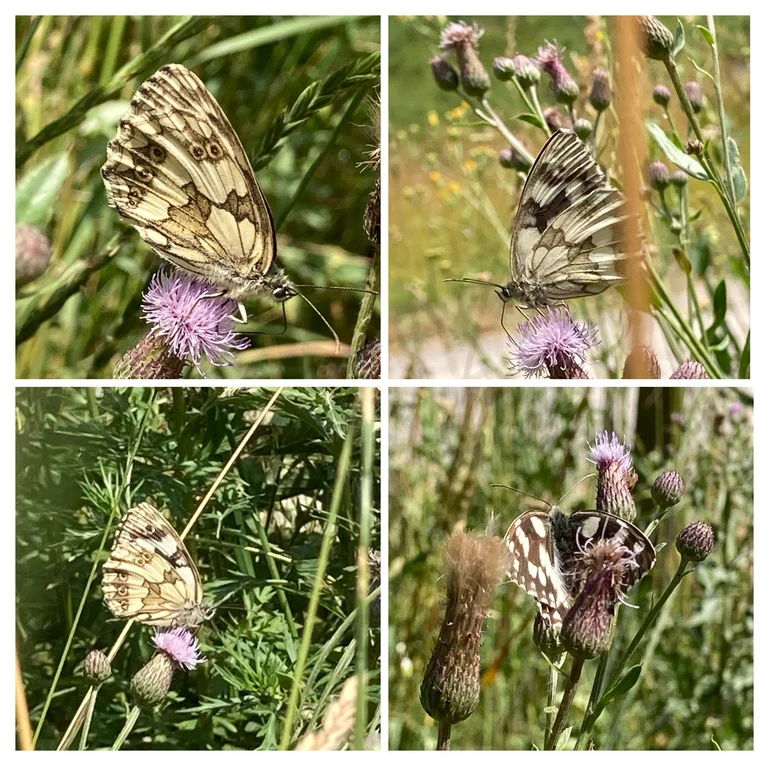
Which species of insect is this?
Melanargia galathea
